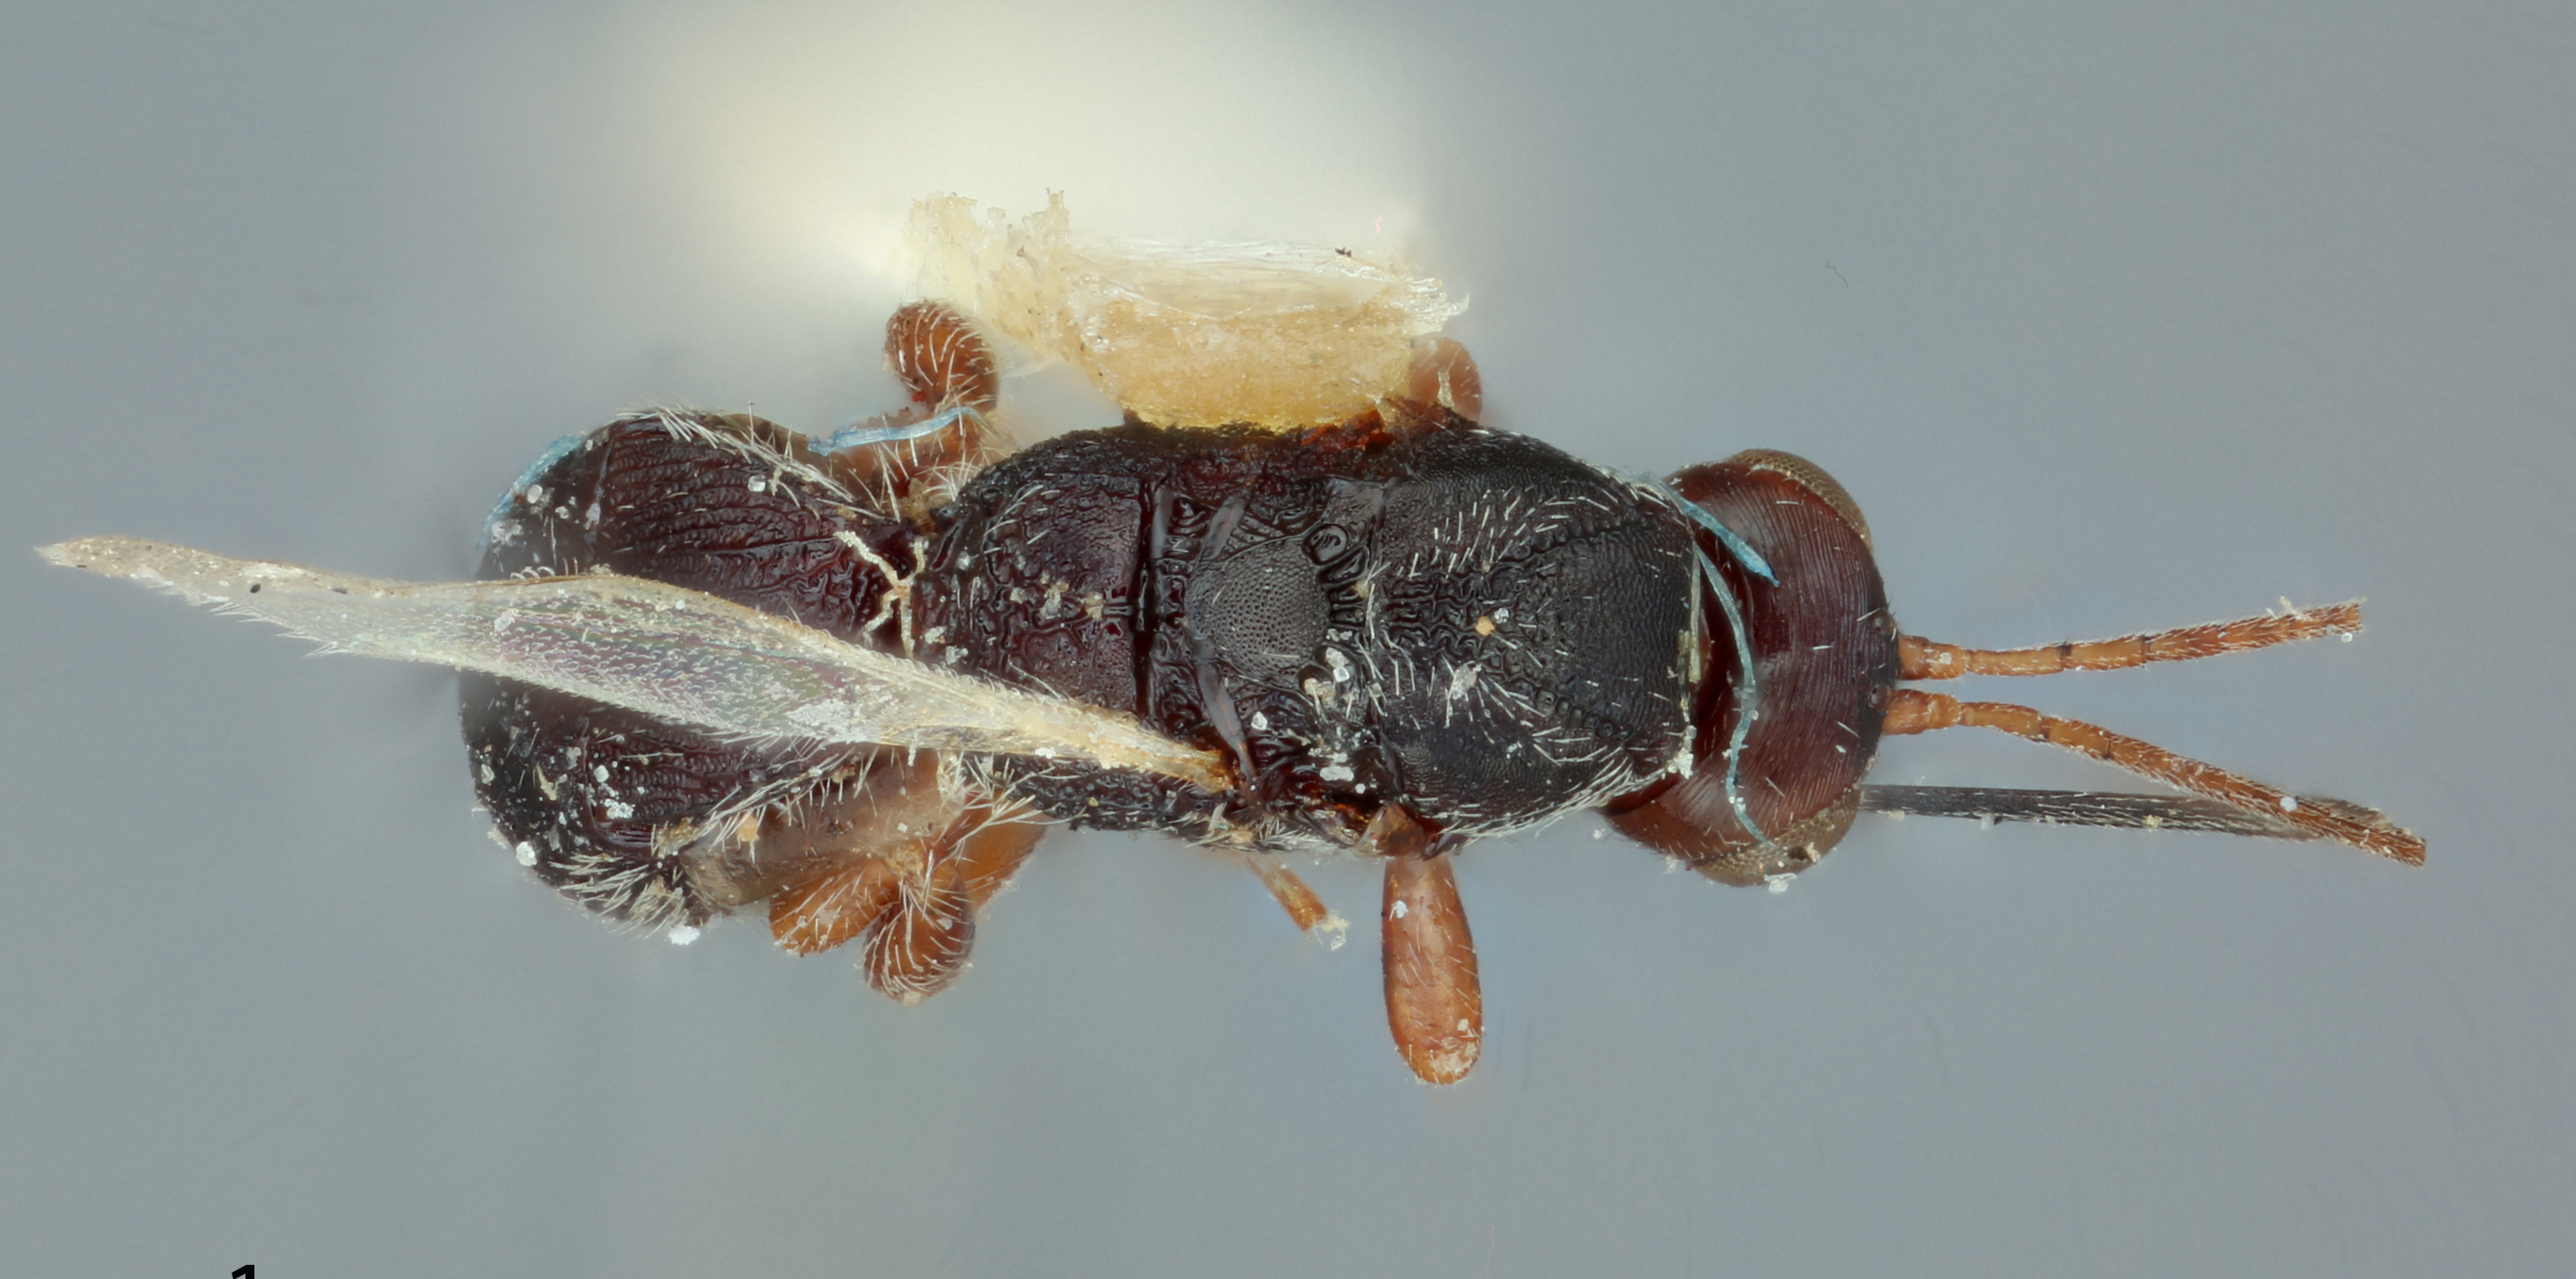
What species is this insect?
Glyptocolastes texanus
